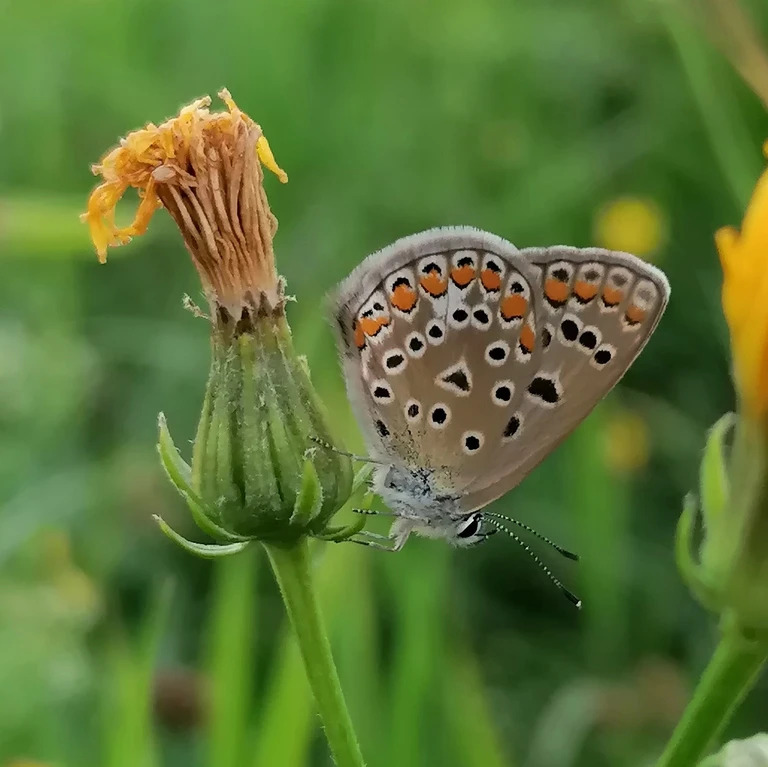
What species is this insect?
Polyommatus icarus
